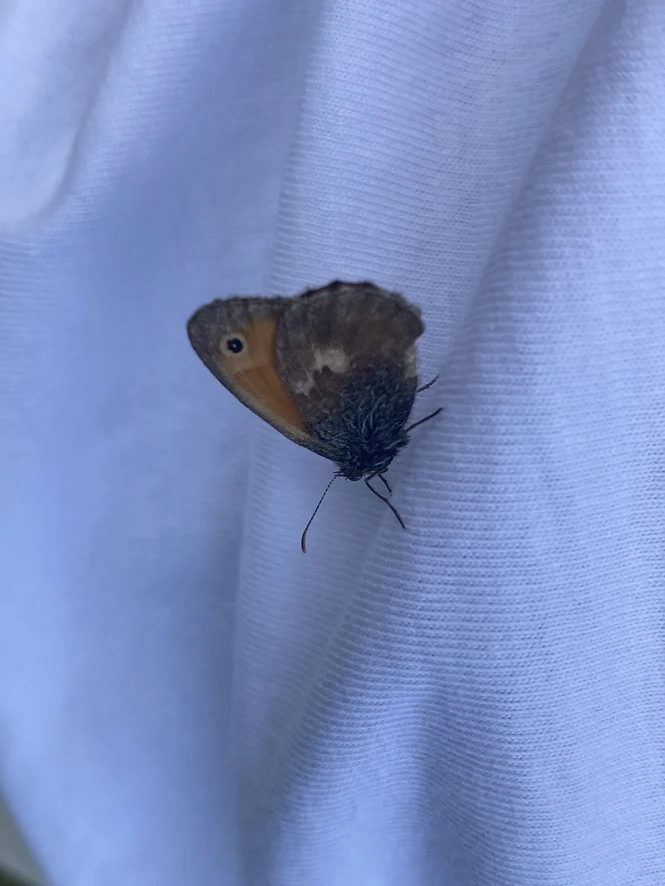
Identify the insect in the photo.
Coenonympha pamphilus
